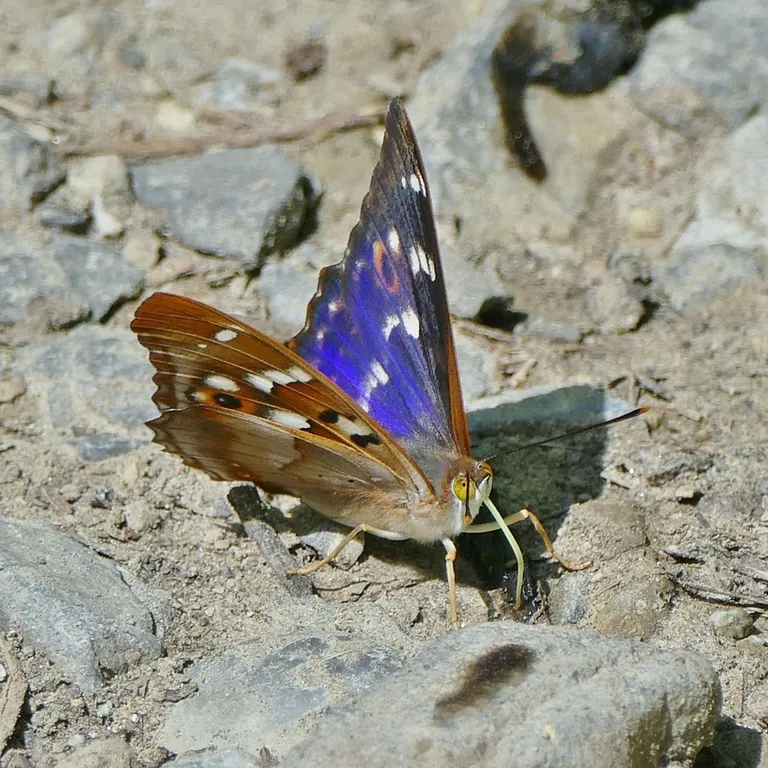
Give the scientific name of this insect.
Apatura ilia
